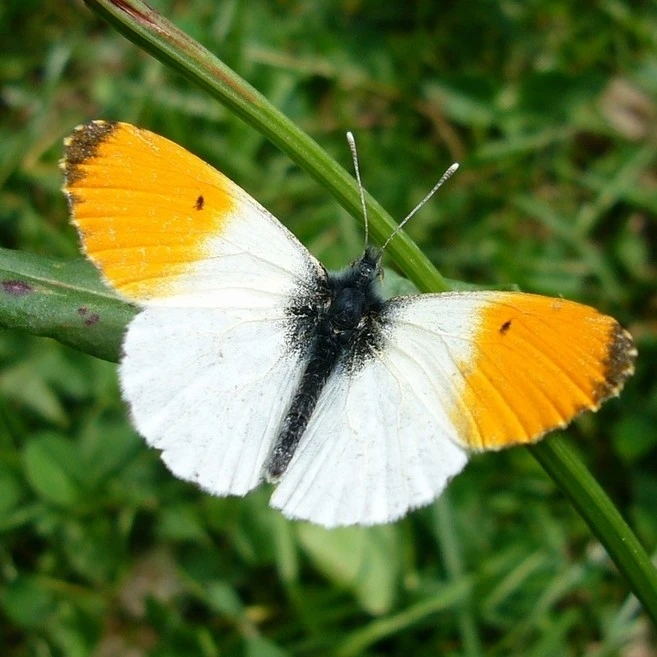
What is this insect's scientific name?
Anthocharis cardamines
